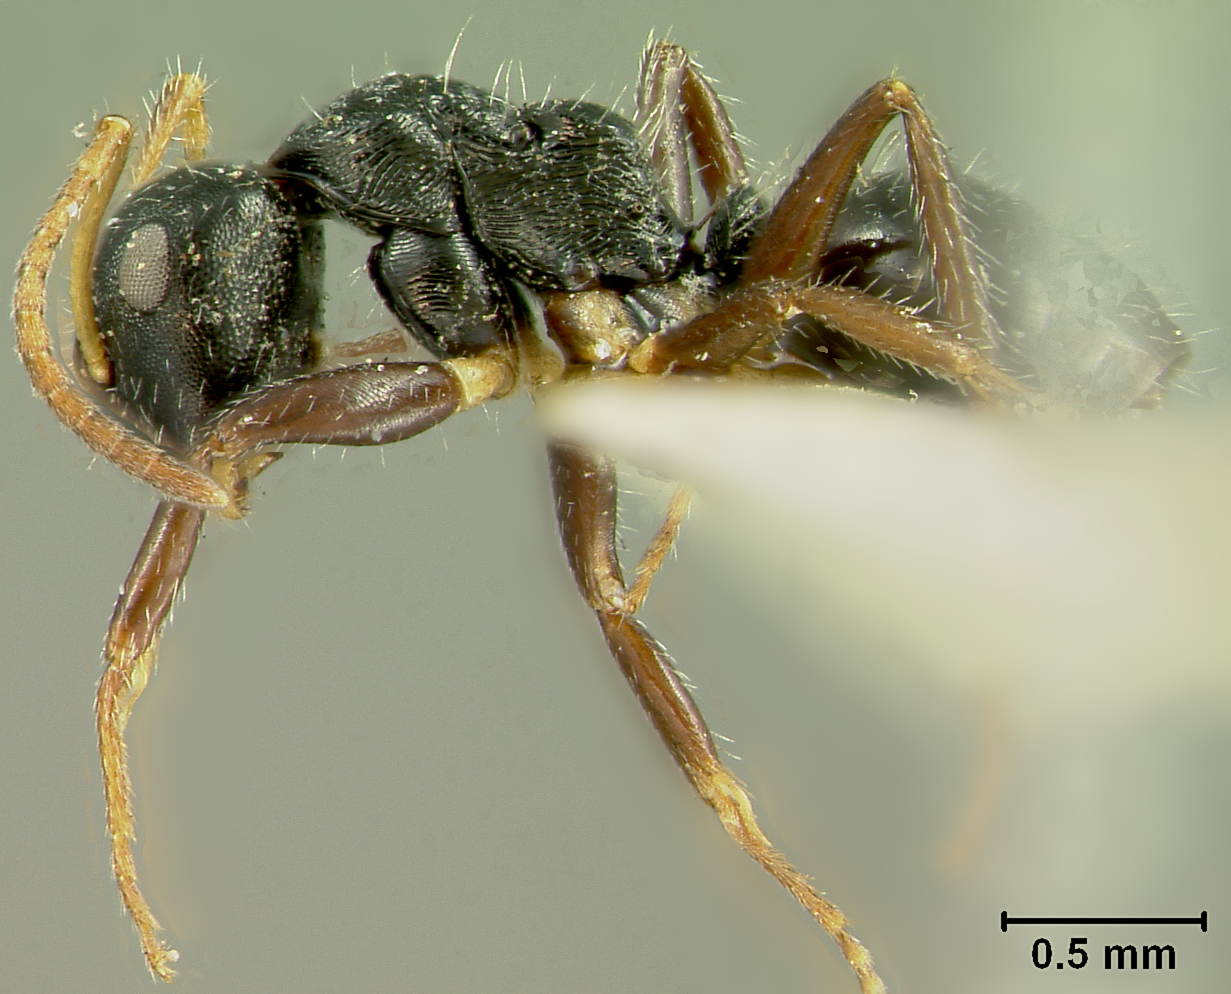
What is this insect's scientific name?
Dolichoderus granulatus
